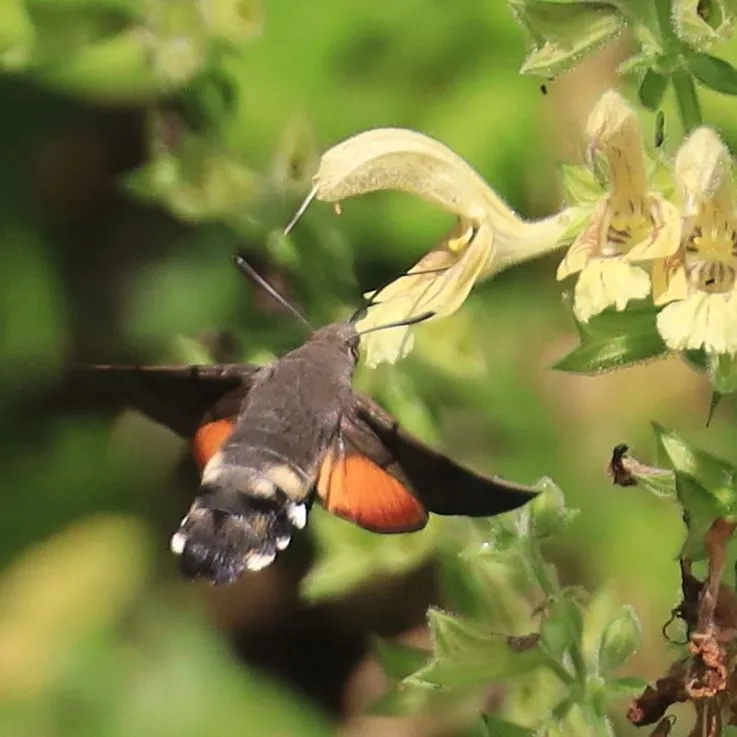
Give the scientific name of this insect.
Macroglossum stellatarum
